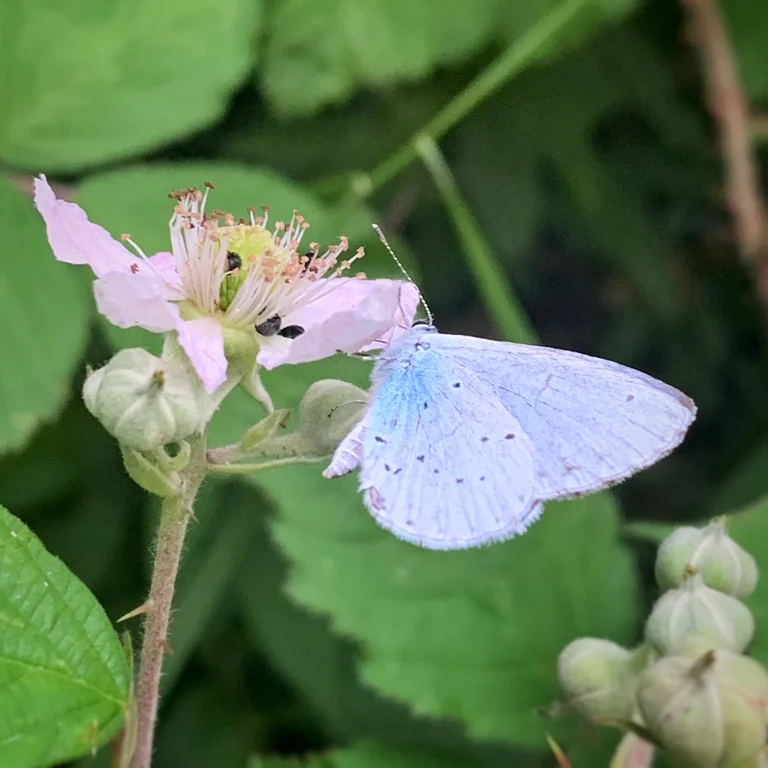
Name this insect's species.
Celastrina argiolus
